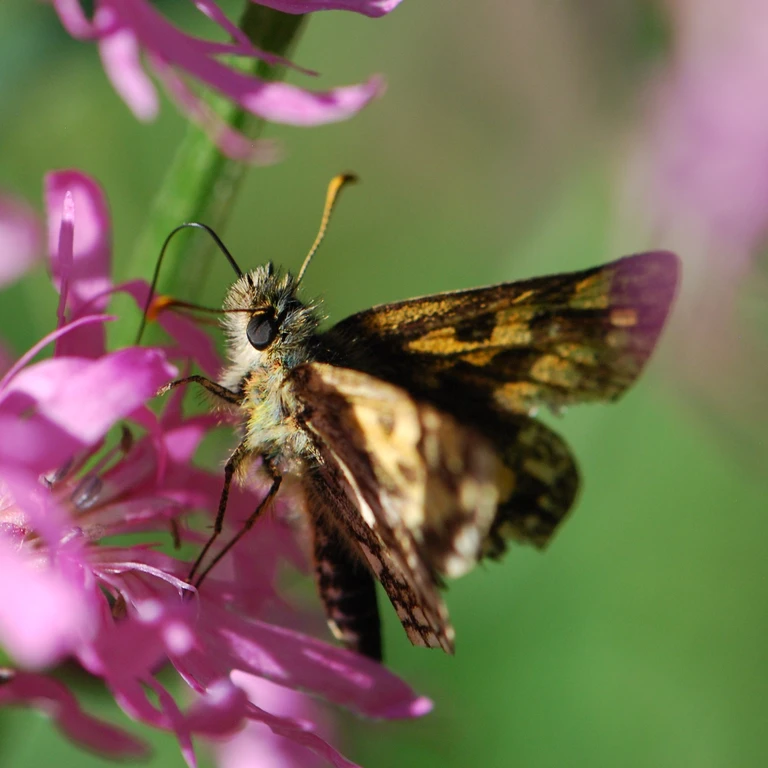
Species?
Carterocephalus palaemon
